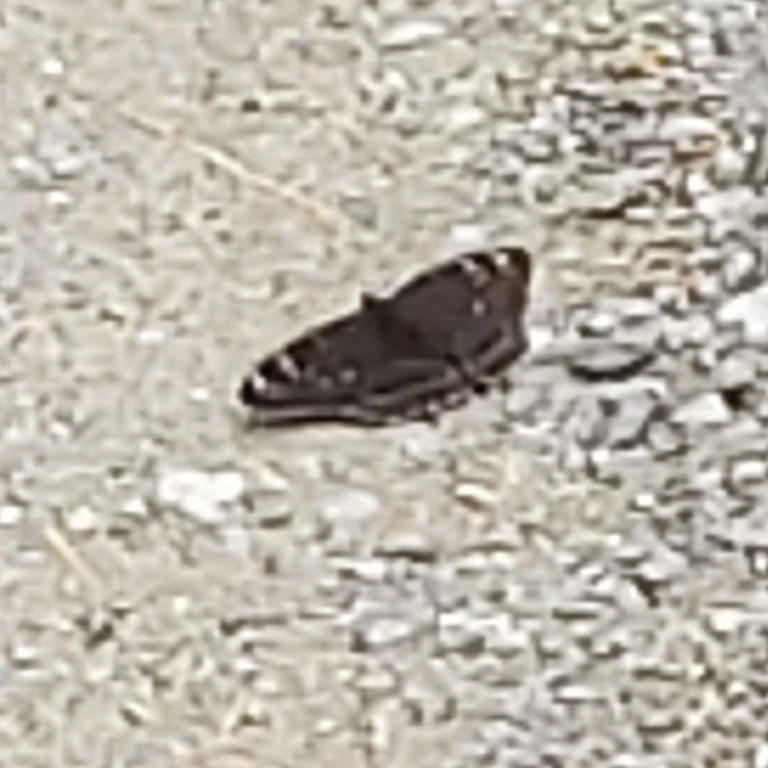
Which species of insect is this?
Limenitis populi
